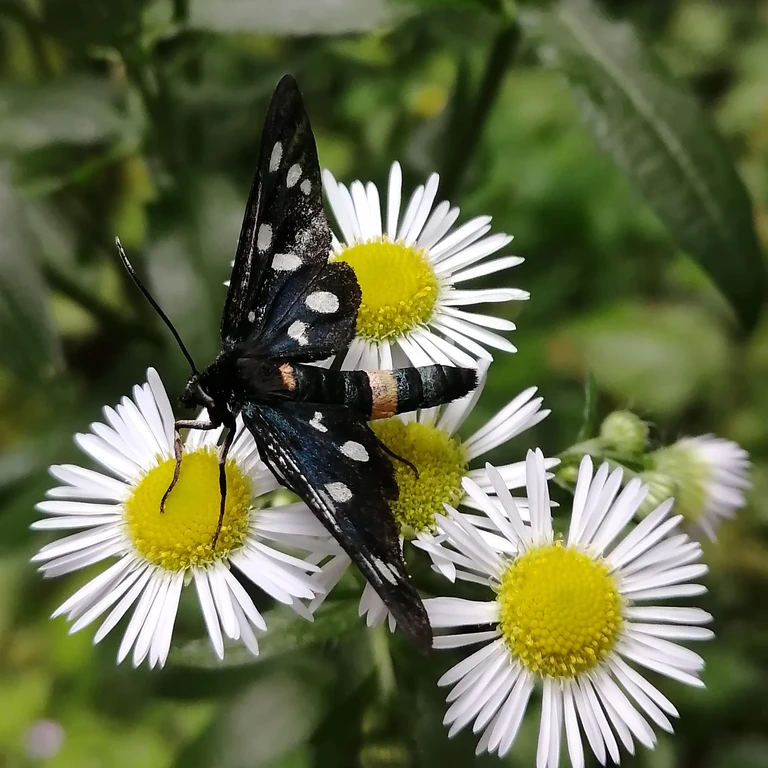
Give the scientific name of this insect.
Amata phegea
